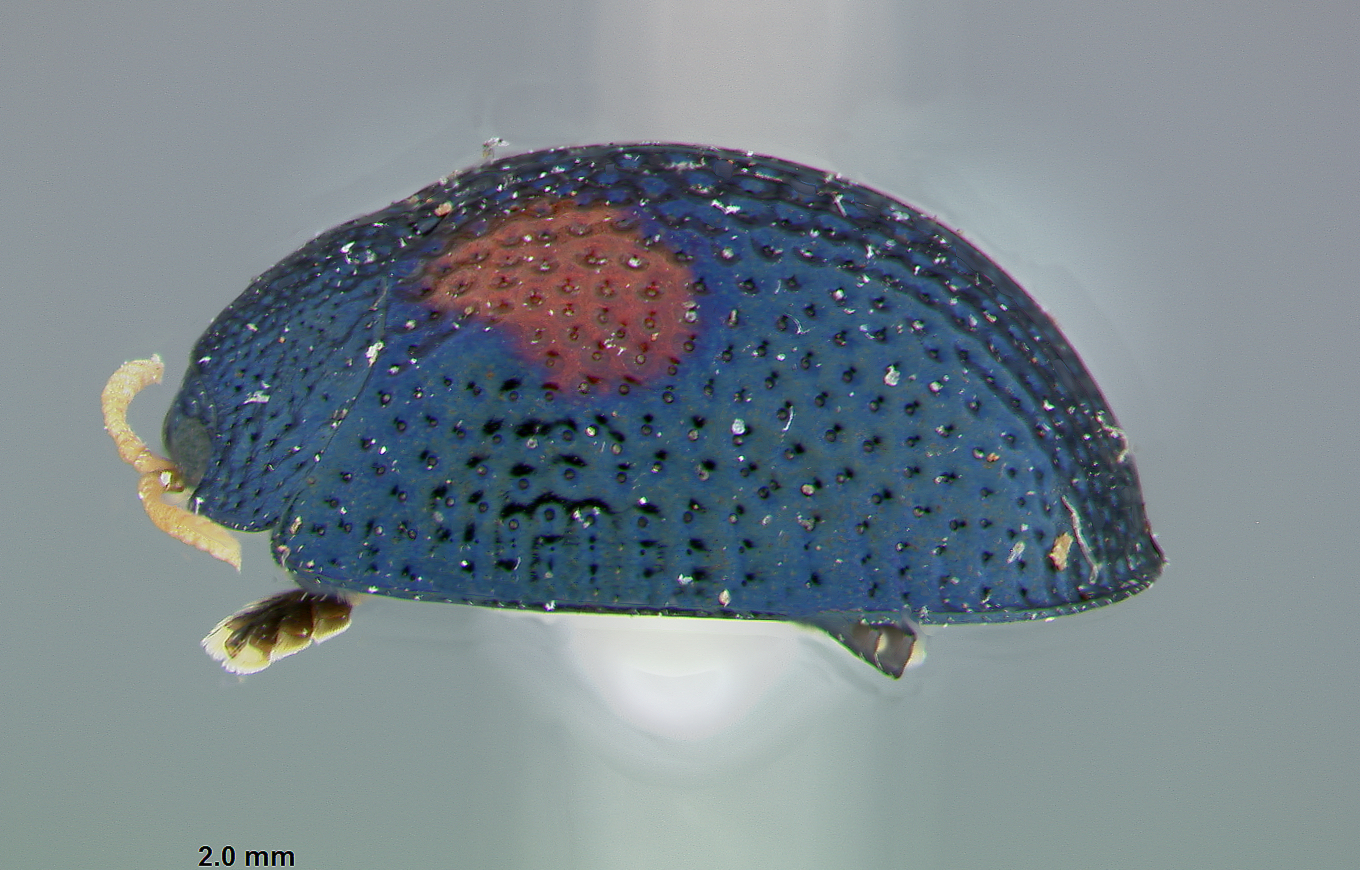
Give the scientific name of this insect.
Hemisphaerota bimaculata
